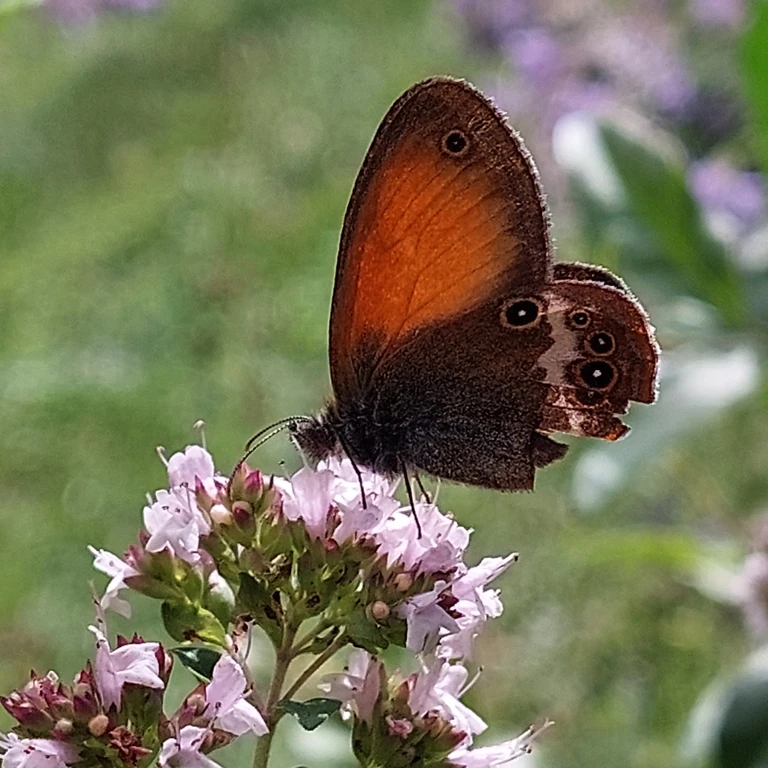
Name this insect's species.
Coenonympha arcania
